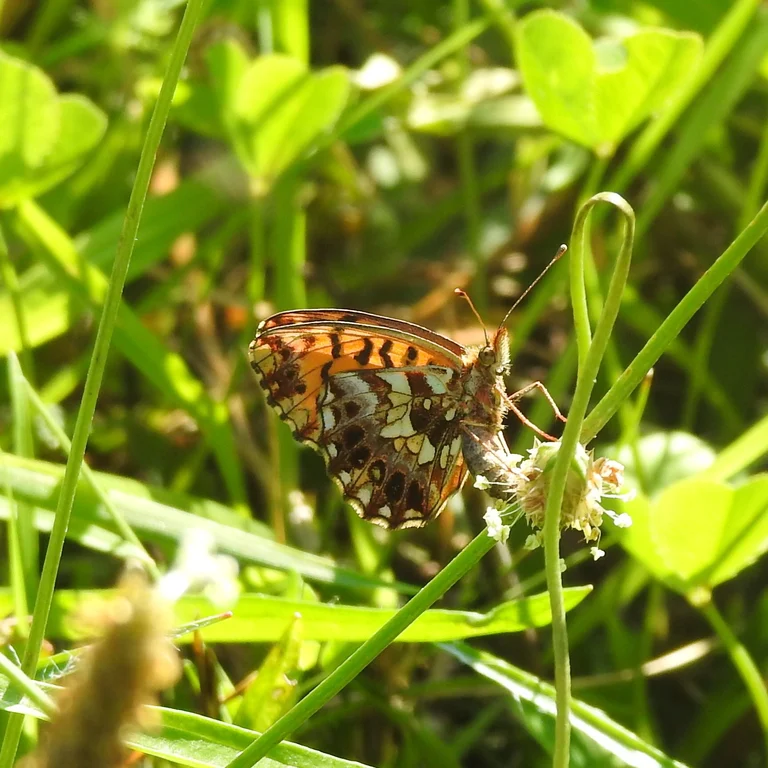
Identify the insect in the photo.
Boloria dia
